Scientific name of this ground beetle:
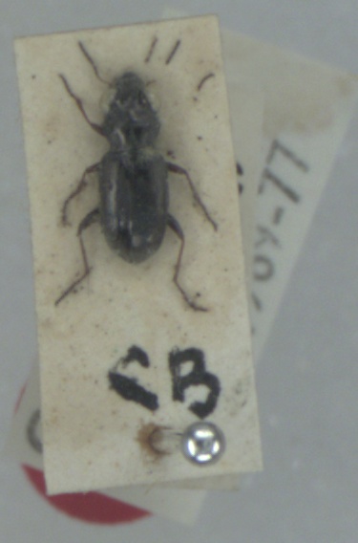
Notiophilus rufipes
